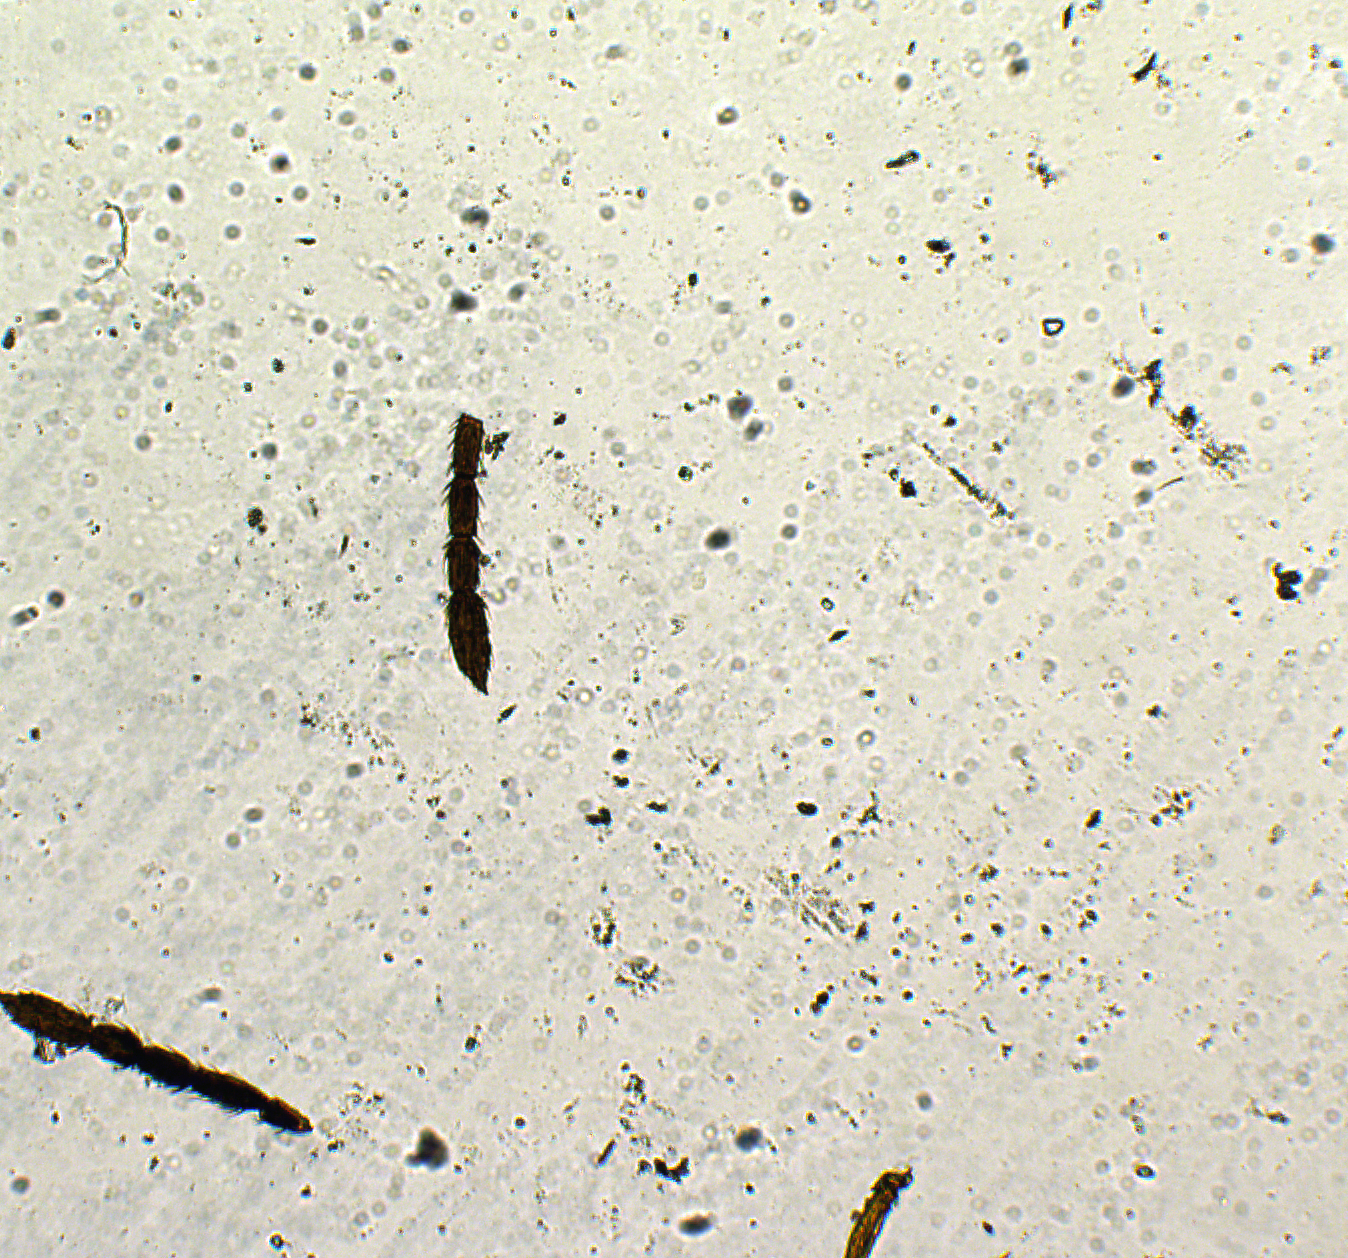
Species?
Tetrastichus travancorensis
